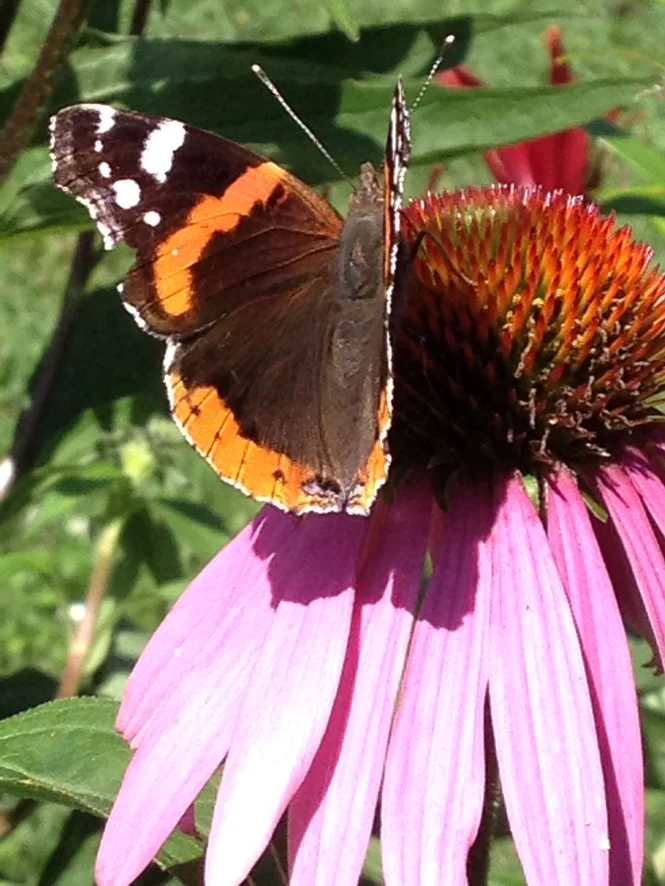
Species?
Vanessa atalanta
